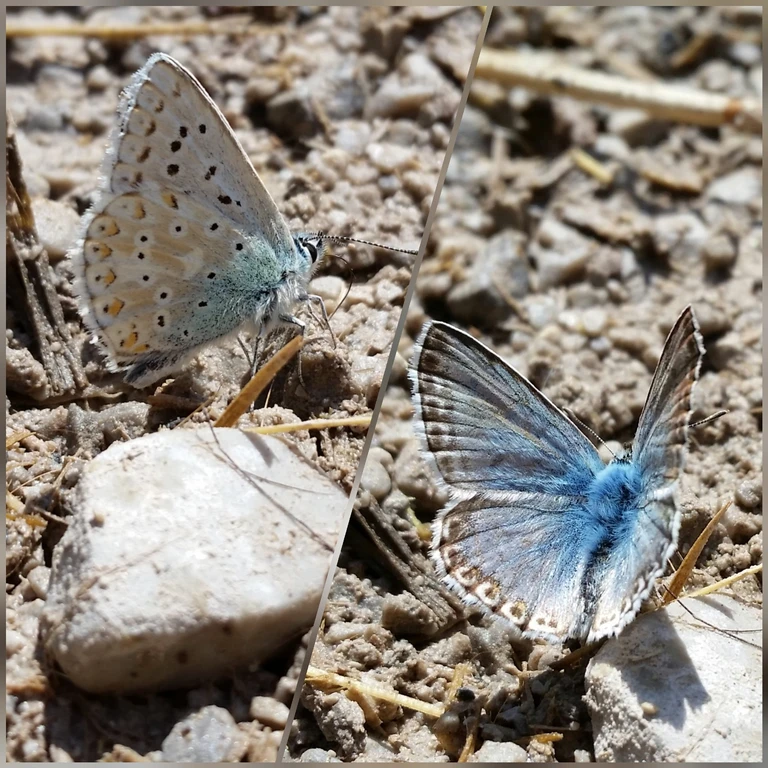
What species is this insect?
Lysandra coridon
